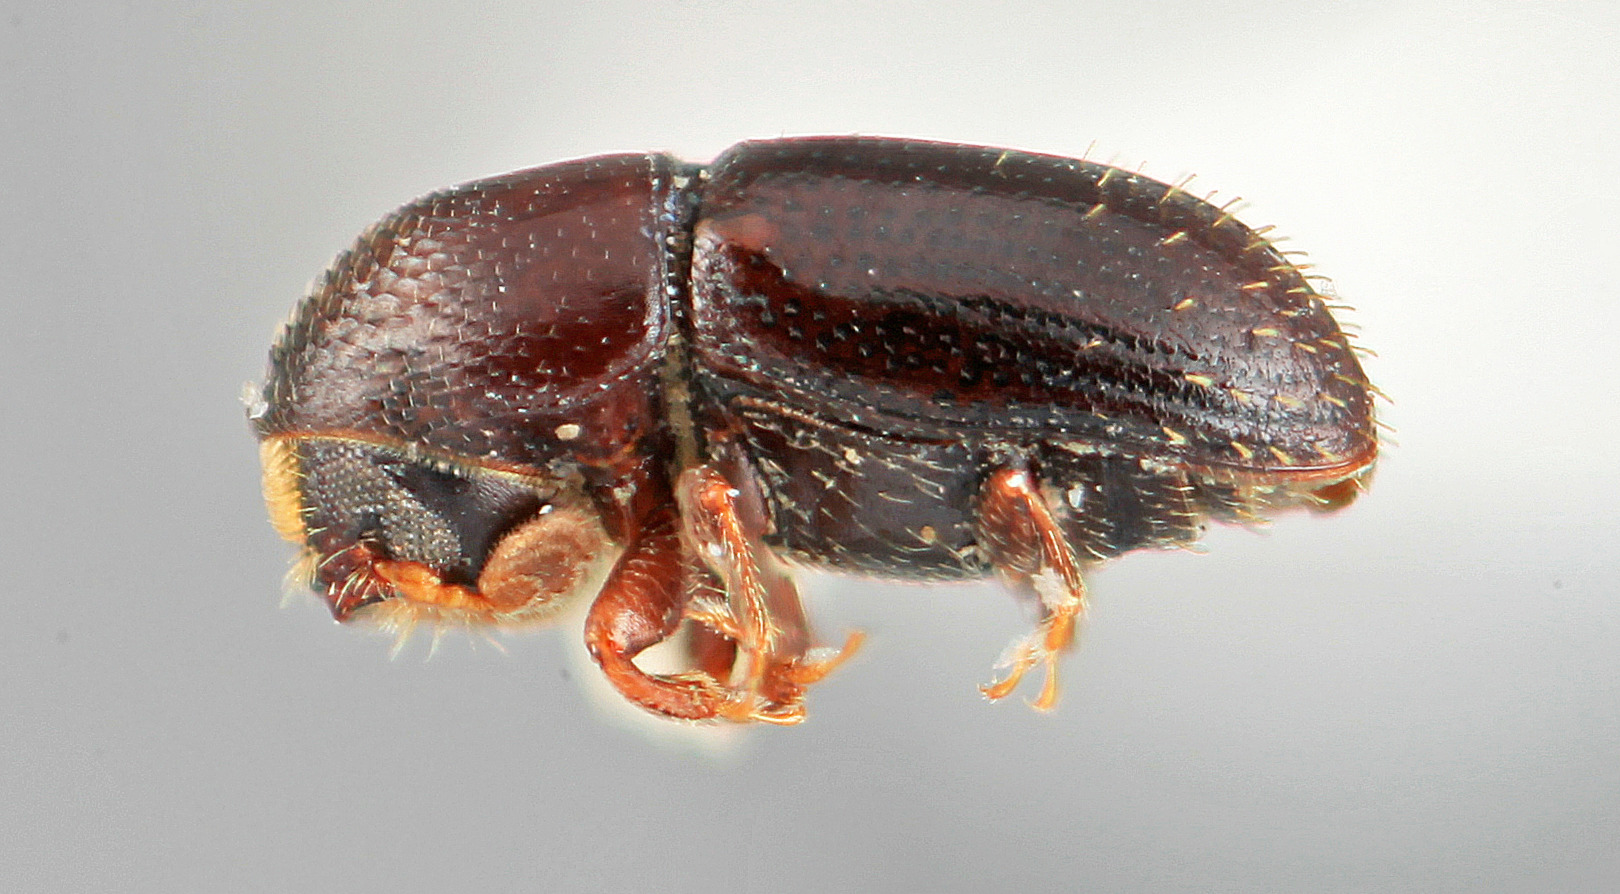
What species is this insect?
Araptus vinnulus
